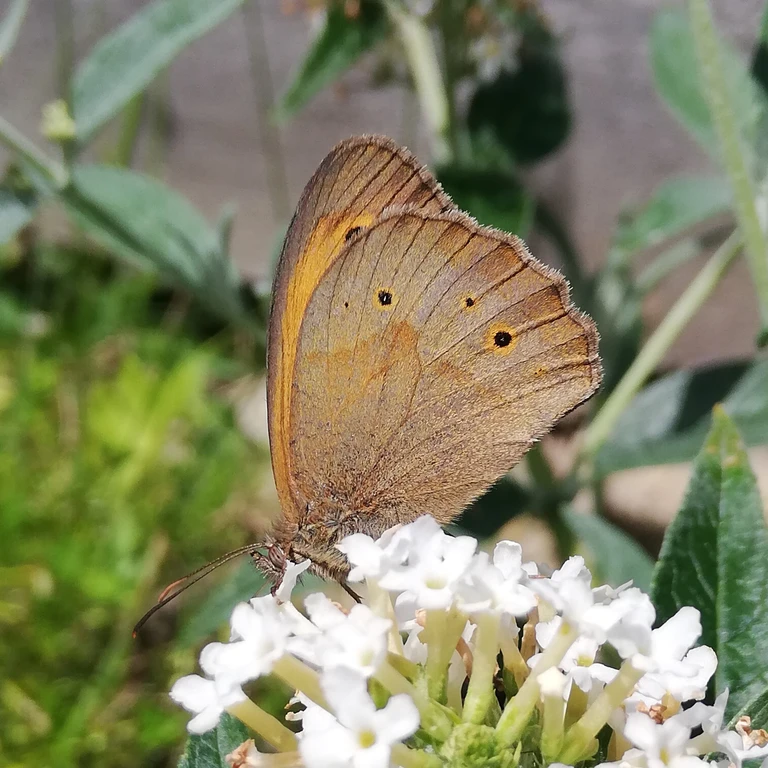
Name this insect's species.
Maniola jurtina
